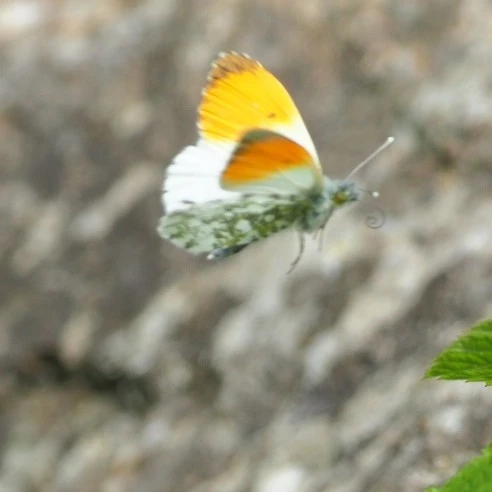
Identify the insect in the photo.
Anthocharis cardamines
